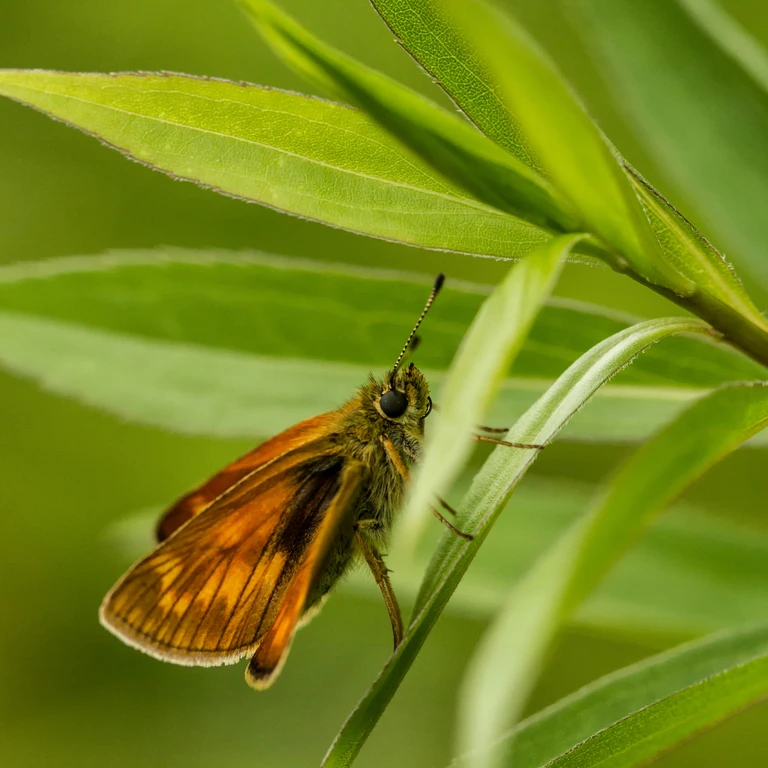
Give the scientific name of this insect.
Ochlodes sylvanus (also Ochlodes venata)
